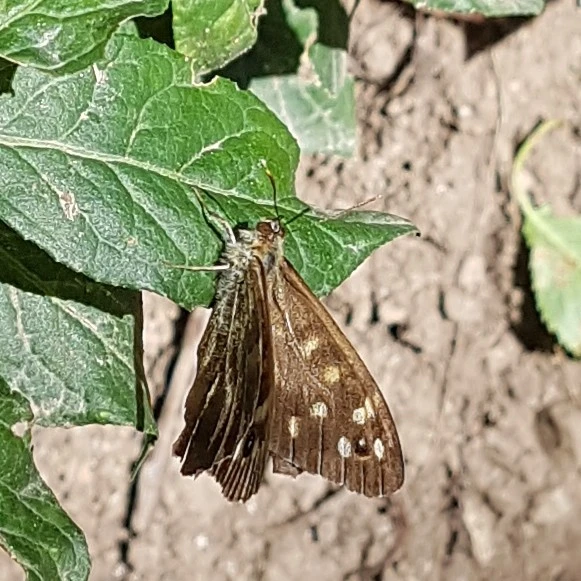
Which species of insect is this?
Pararge aegeria
